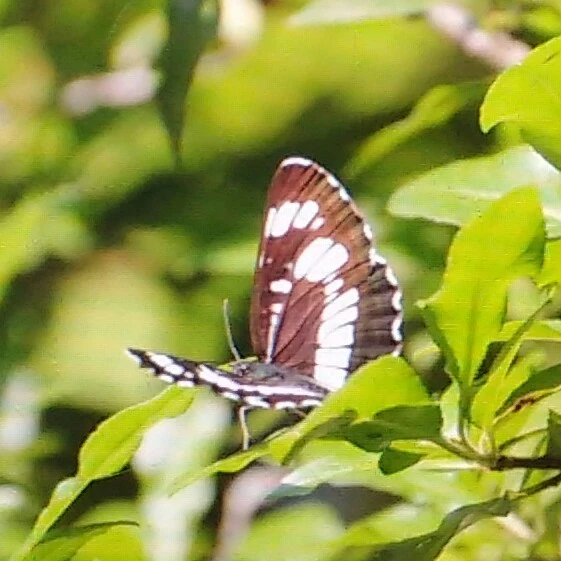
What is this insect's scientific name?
Neptis rivularis
